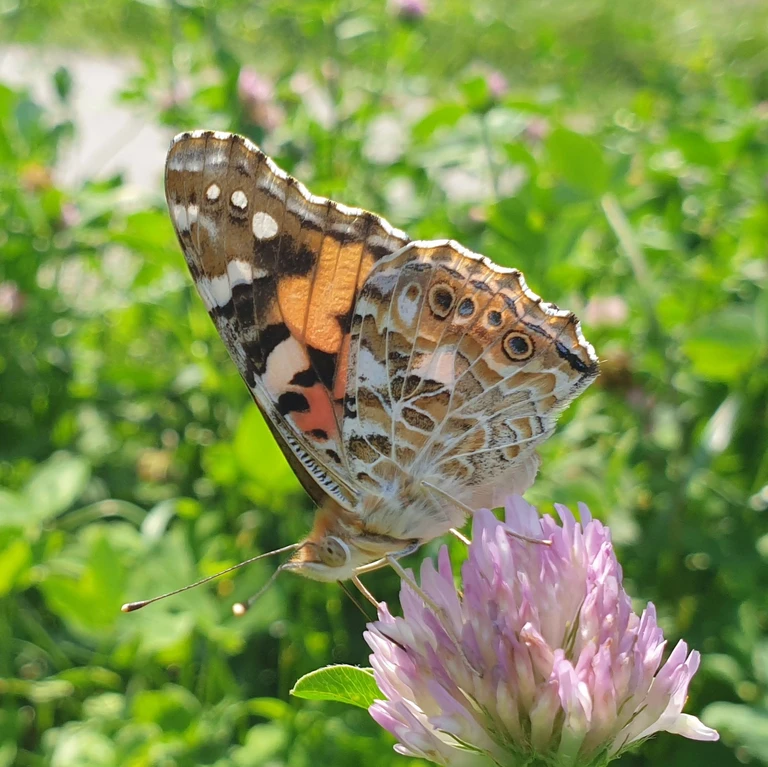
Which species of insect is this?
Vanessa cardui
